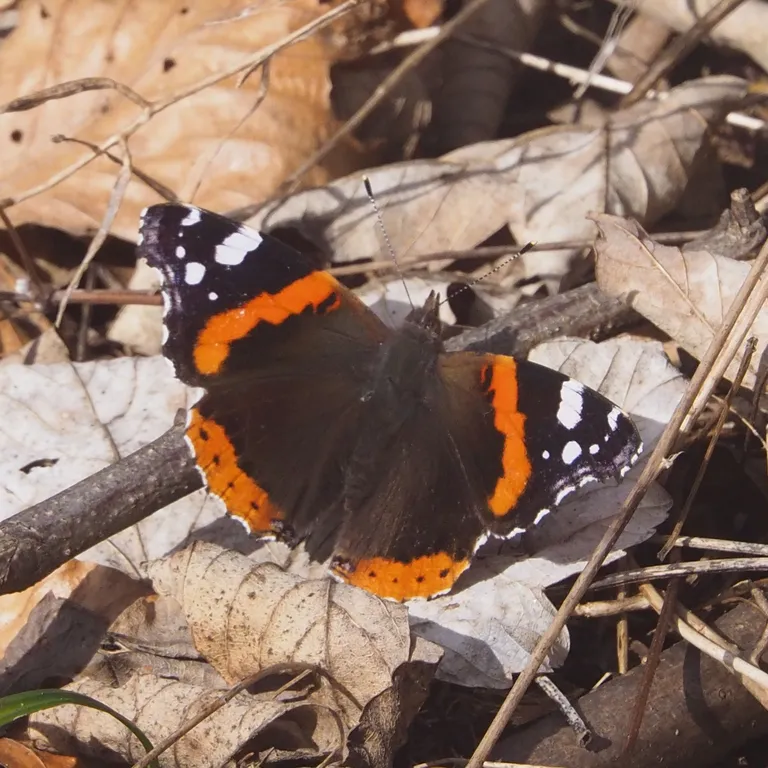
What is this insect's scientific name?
Vanessa atalanta
